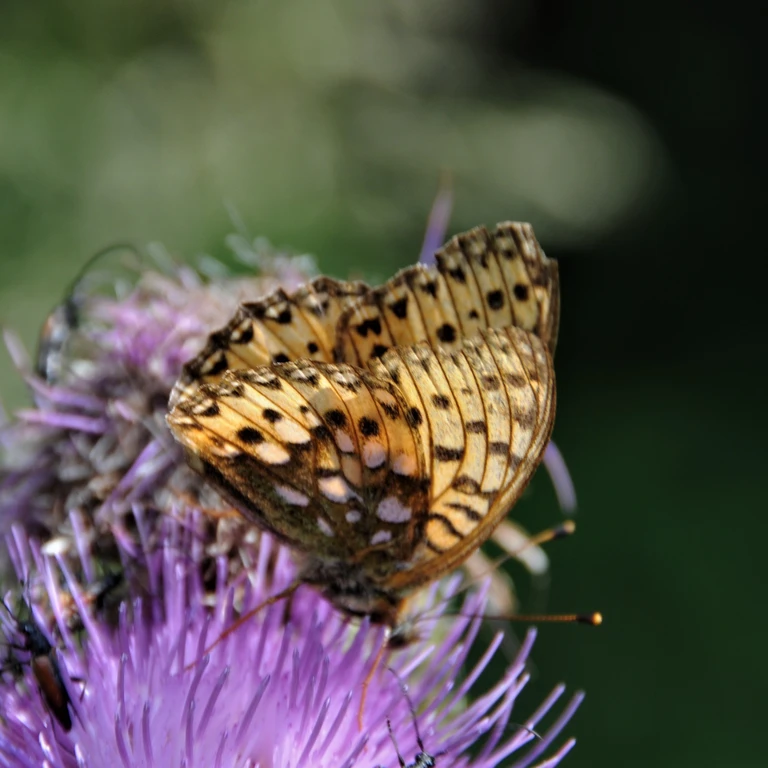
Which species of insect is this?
Speyeria aglaja
